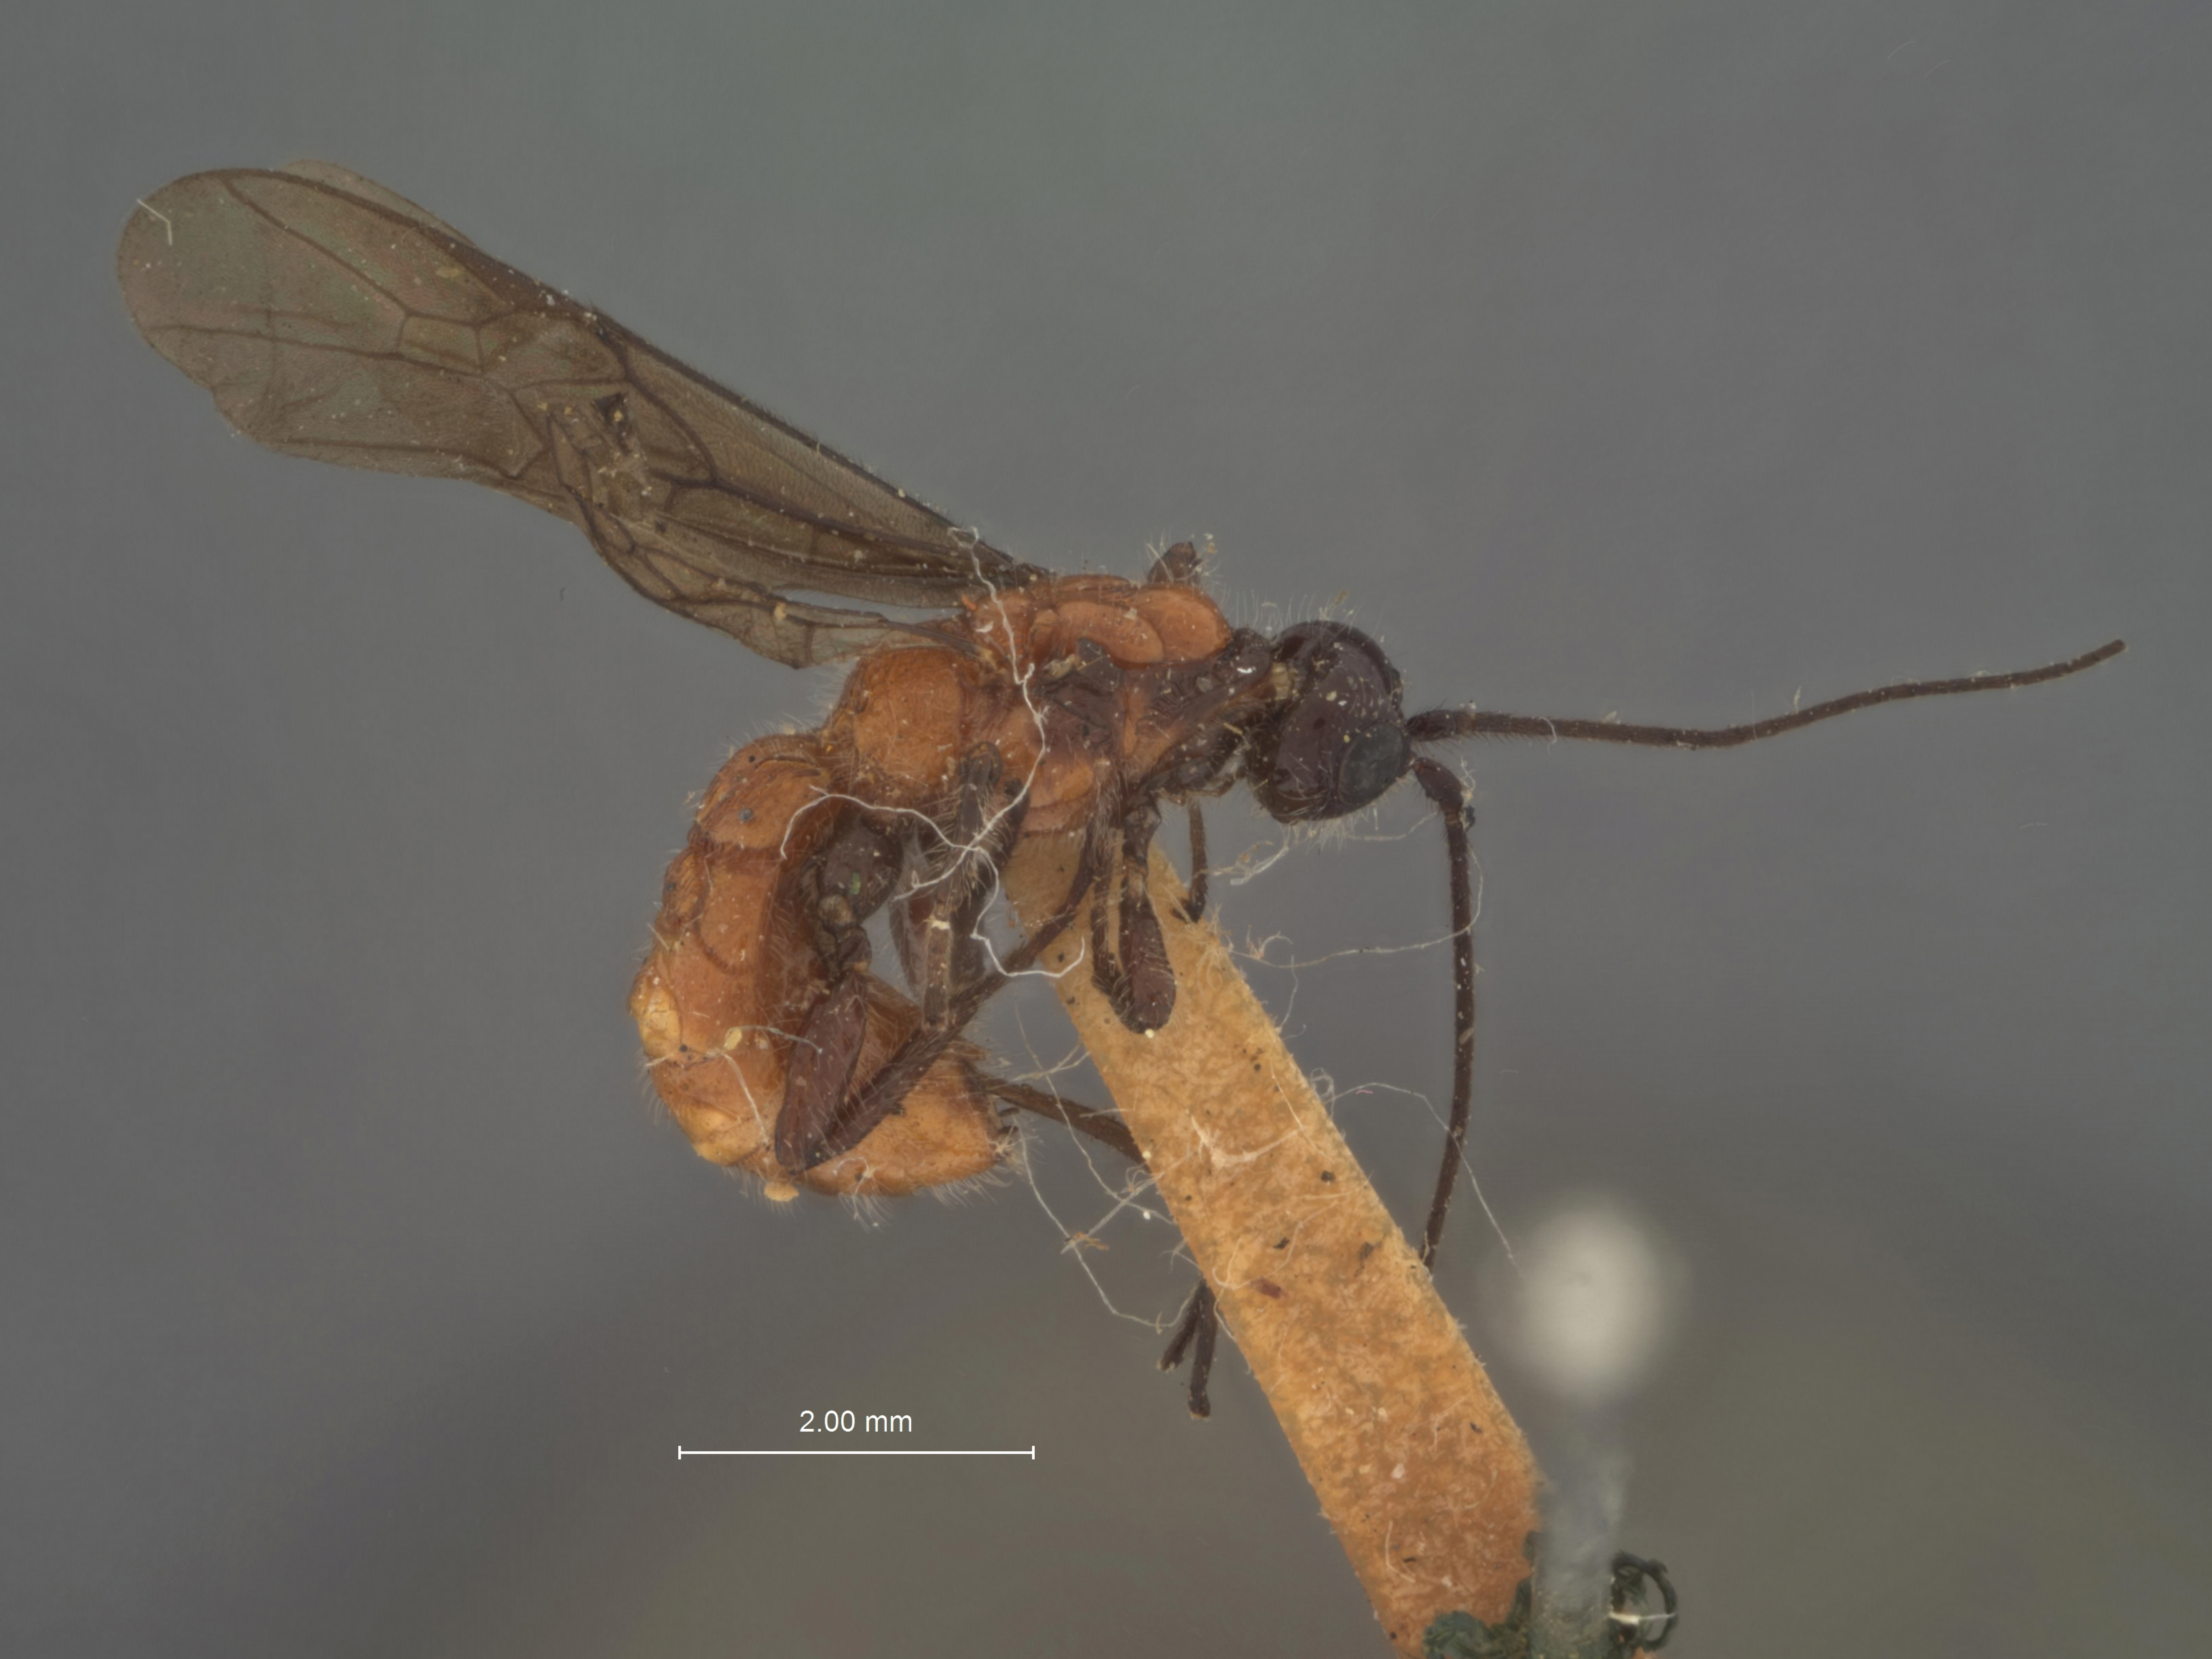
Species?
Odontobracon californicus
